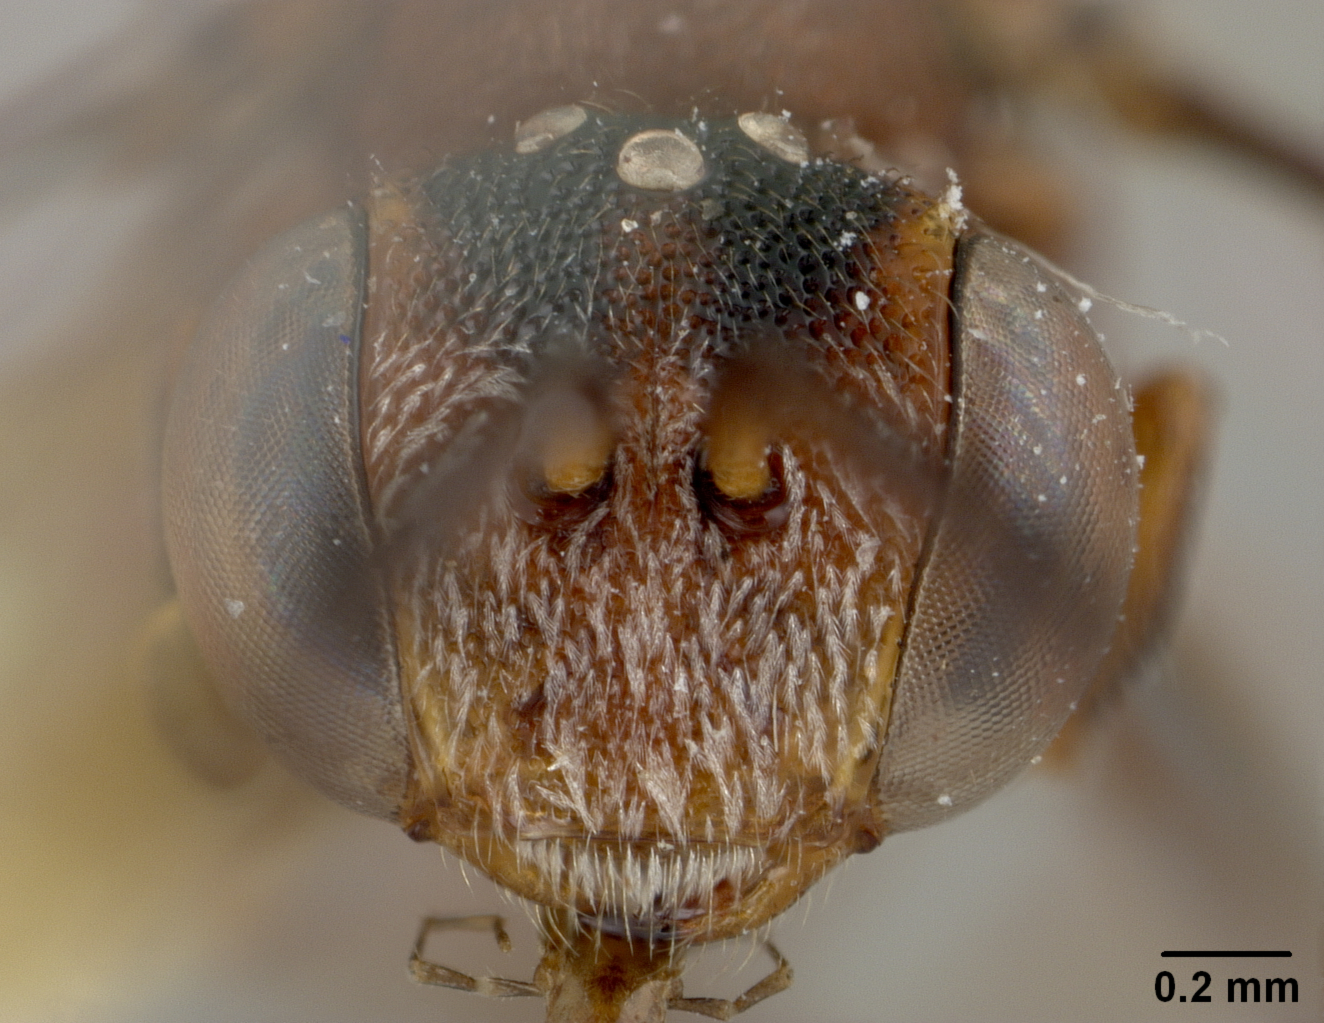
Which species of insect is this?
Nomada bicellularis
